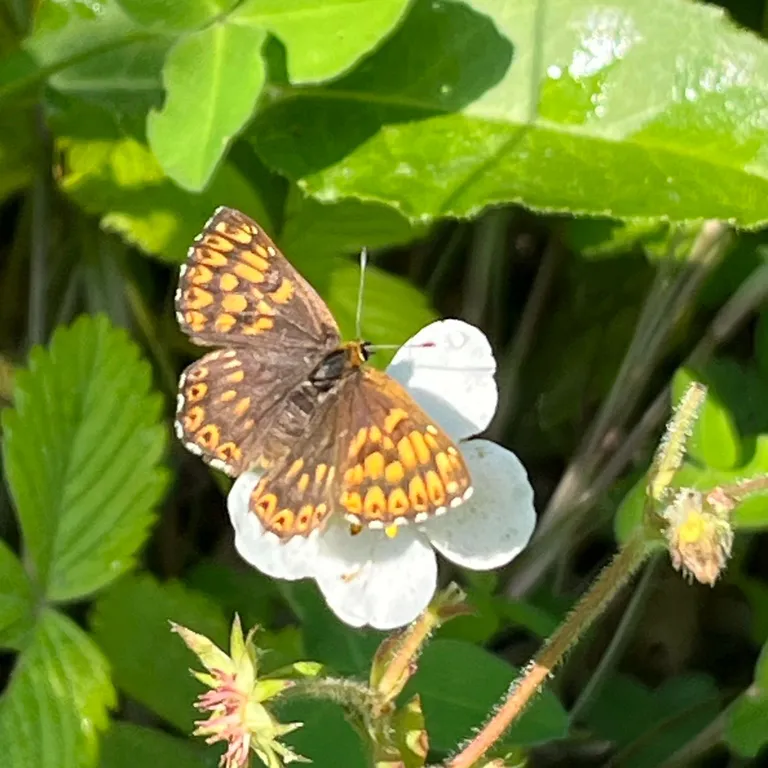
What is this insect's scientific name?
Hamearis lucina
